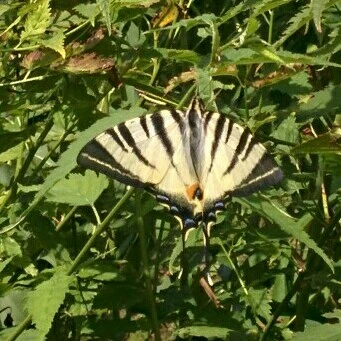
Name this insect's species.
Iphiclides podalirius
